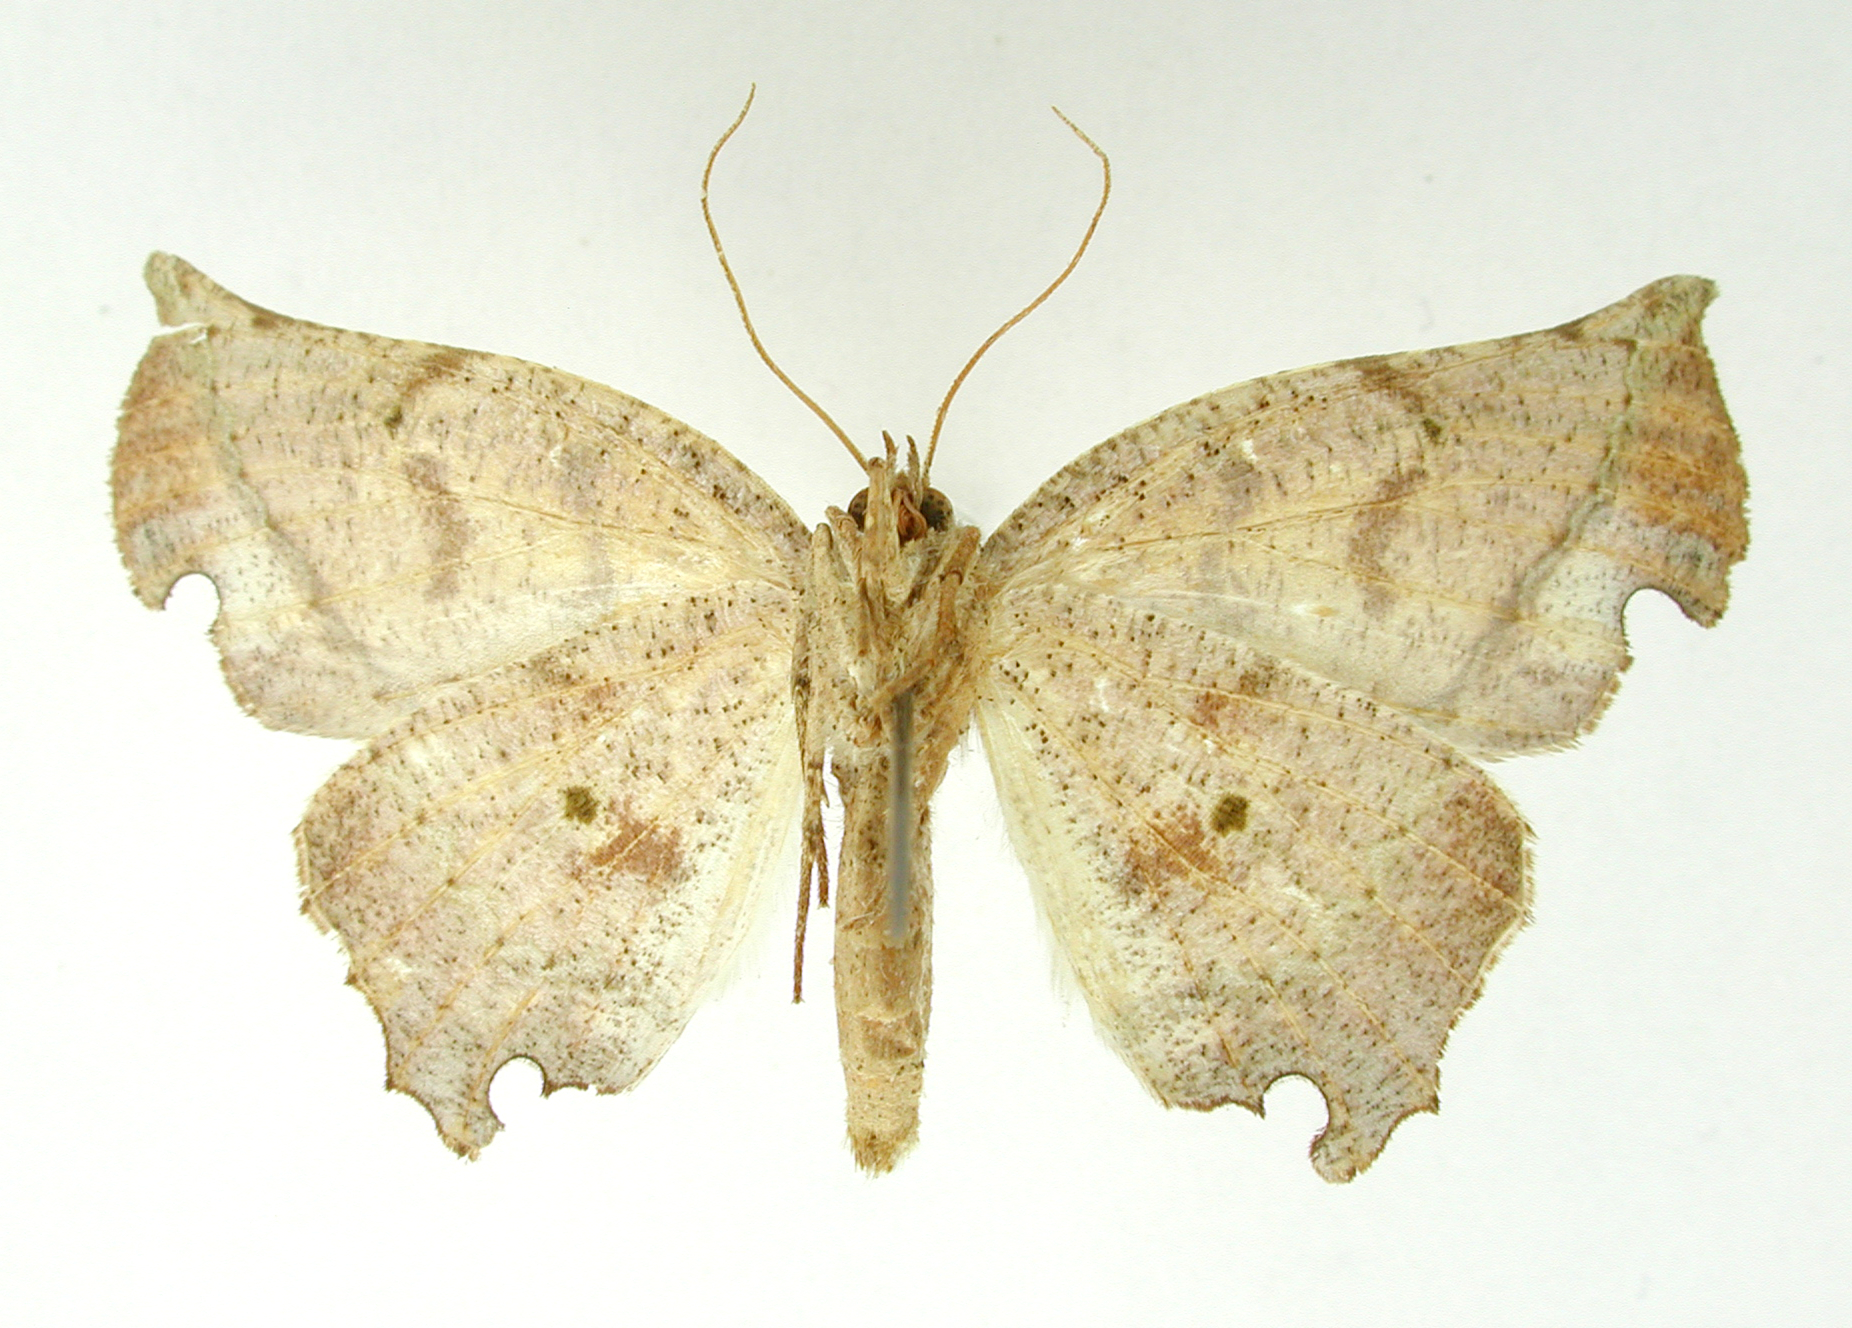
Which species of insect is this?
Phyllodonta emerita
